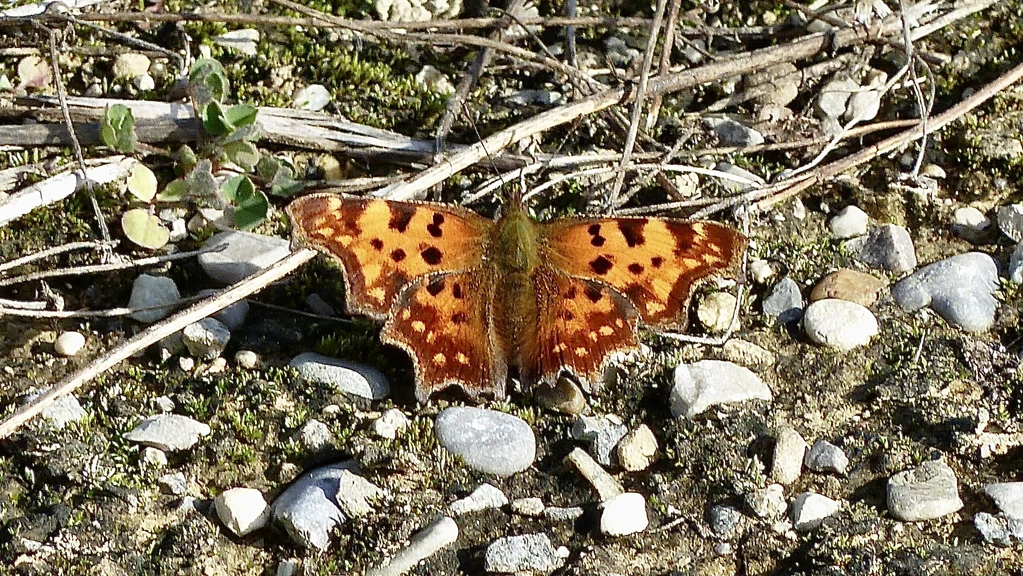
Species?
Polygonia c-album
